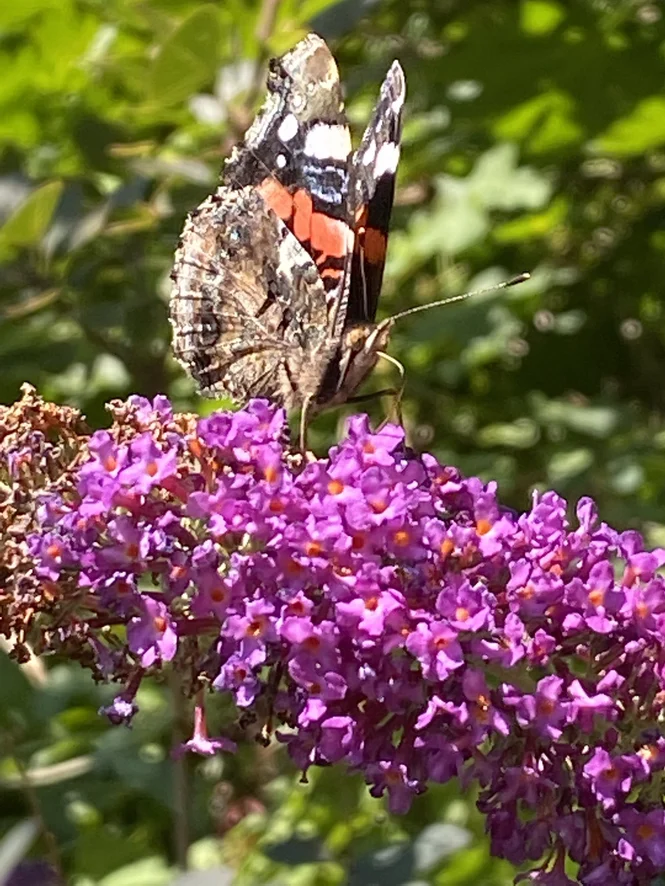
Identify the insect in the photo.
Vanessa atalanta
